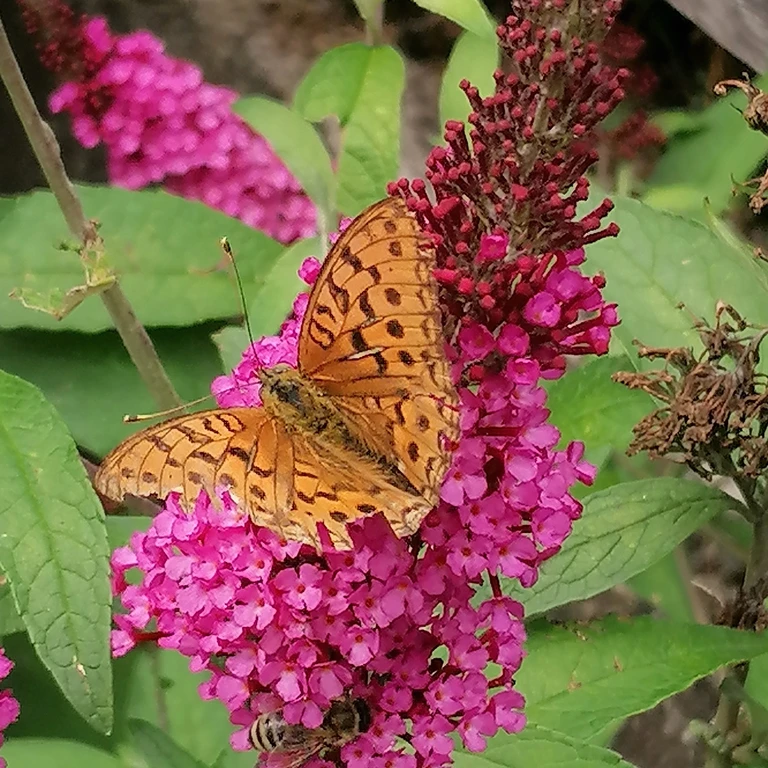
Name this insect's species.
Fabriciana adippe
